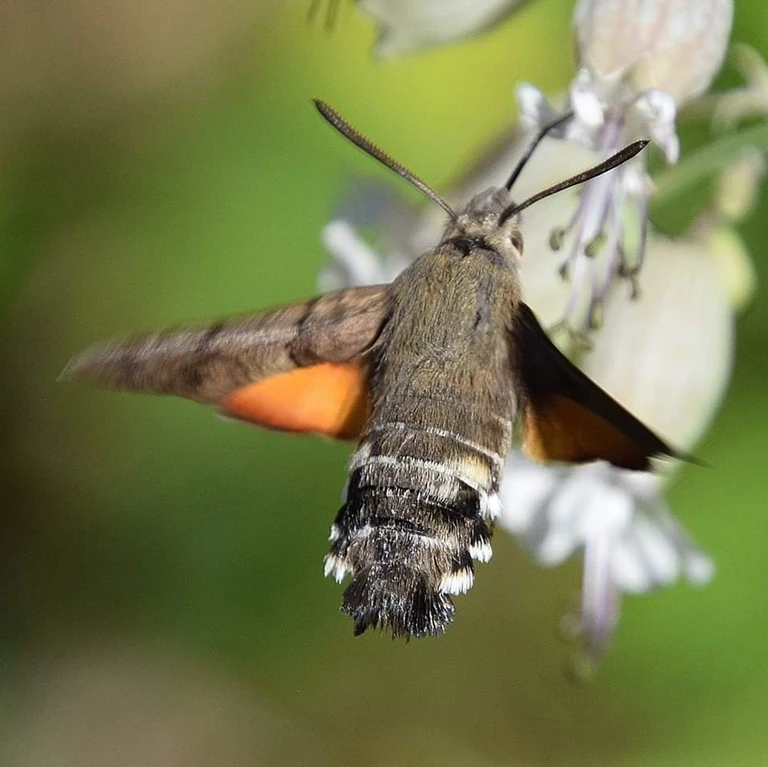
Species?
Macroglossum stellatarum
